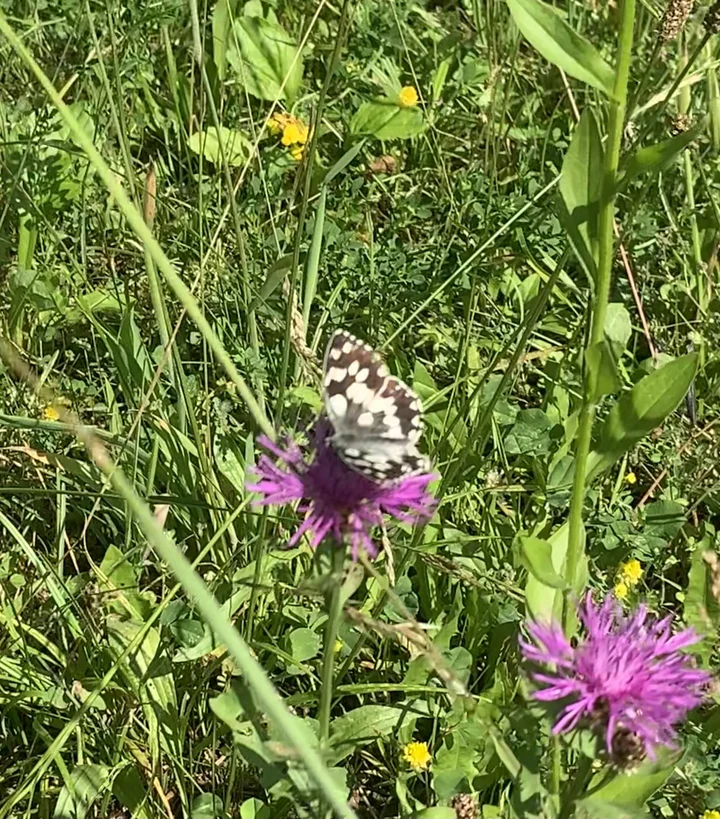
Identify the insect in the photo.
Melanargia galathea
